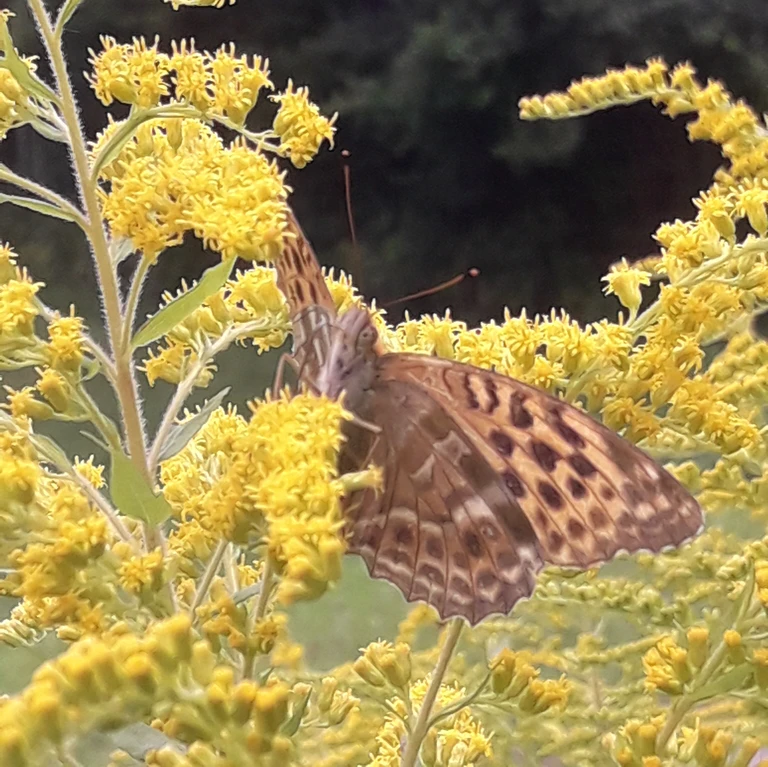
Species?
Argynnis paphia
